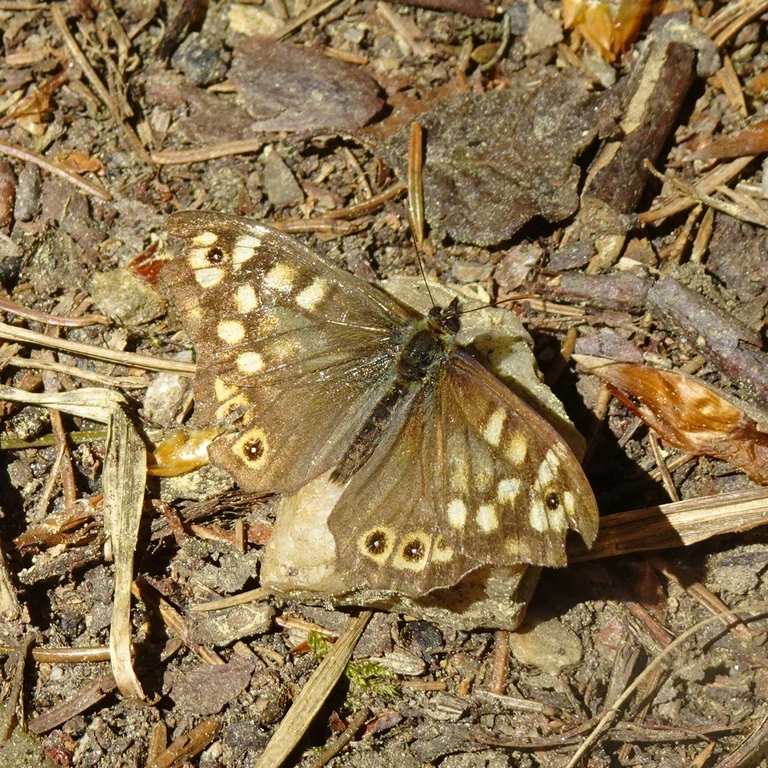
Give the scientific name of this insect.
Pararge aegeria
